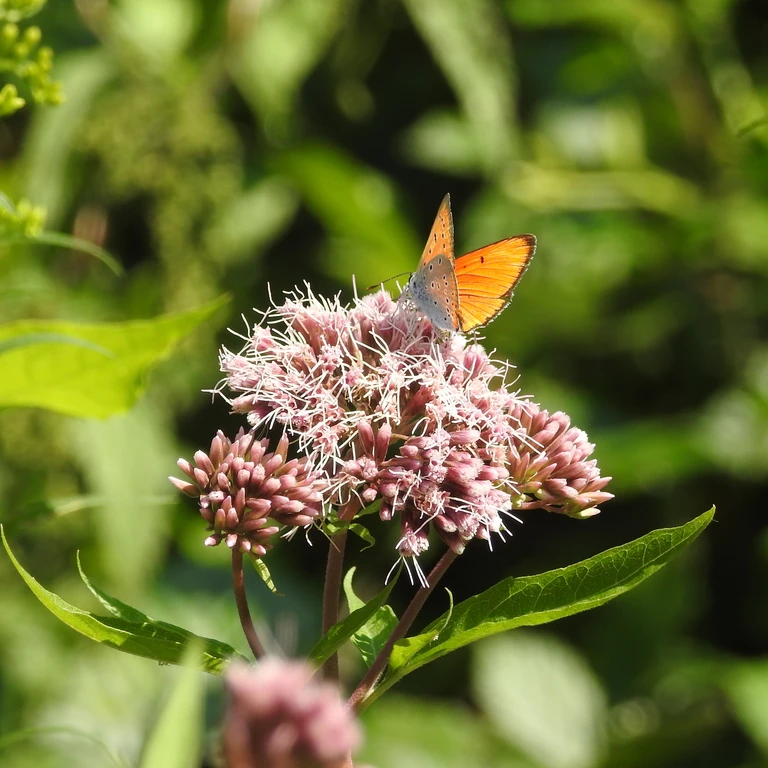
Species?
Lycaena dispar
